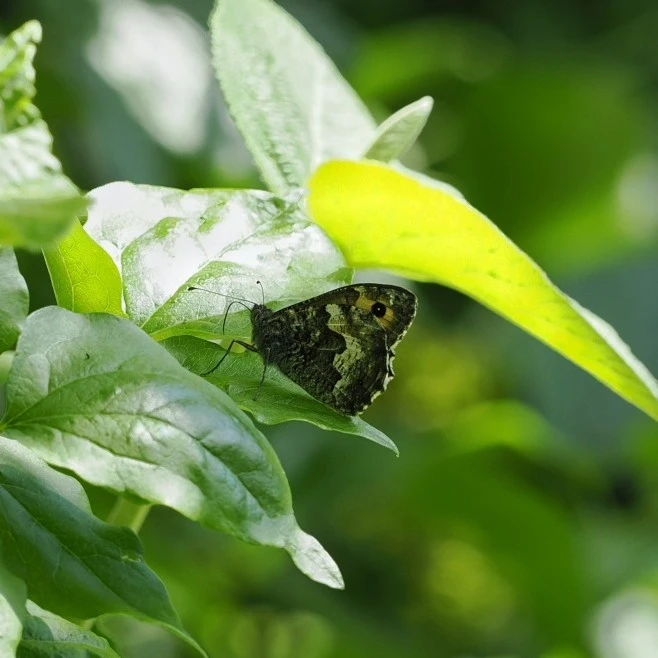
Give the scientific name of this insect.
Hipparchia semele
